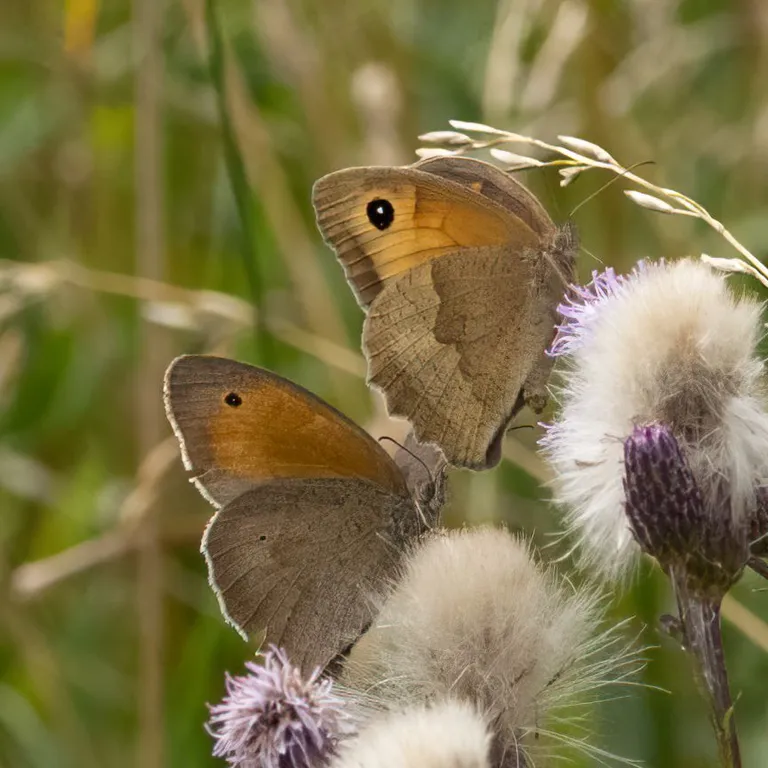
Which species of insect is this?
Maniola jurtina
